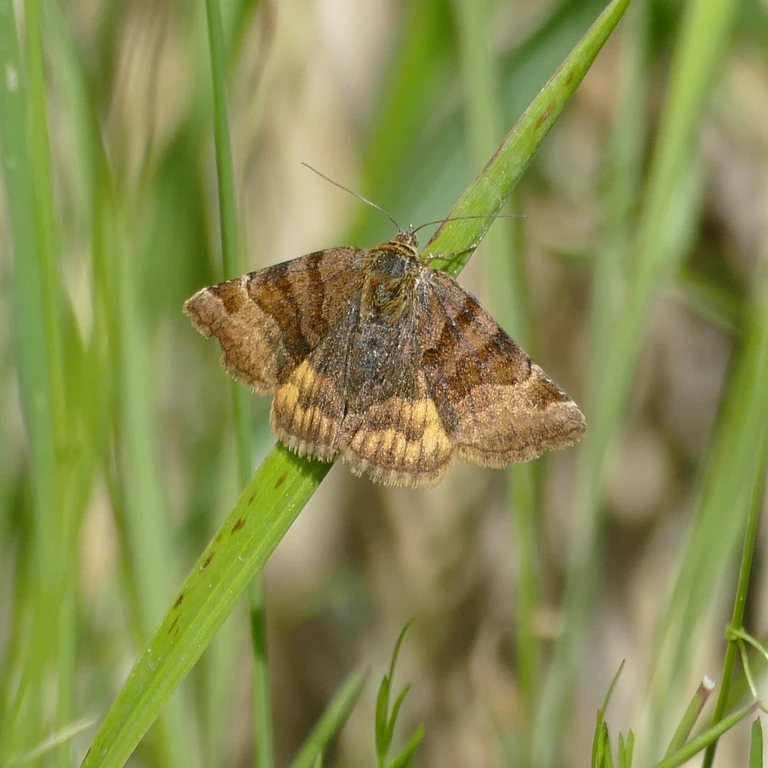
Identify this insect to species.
Euclidia glyphica
